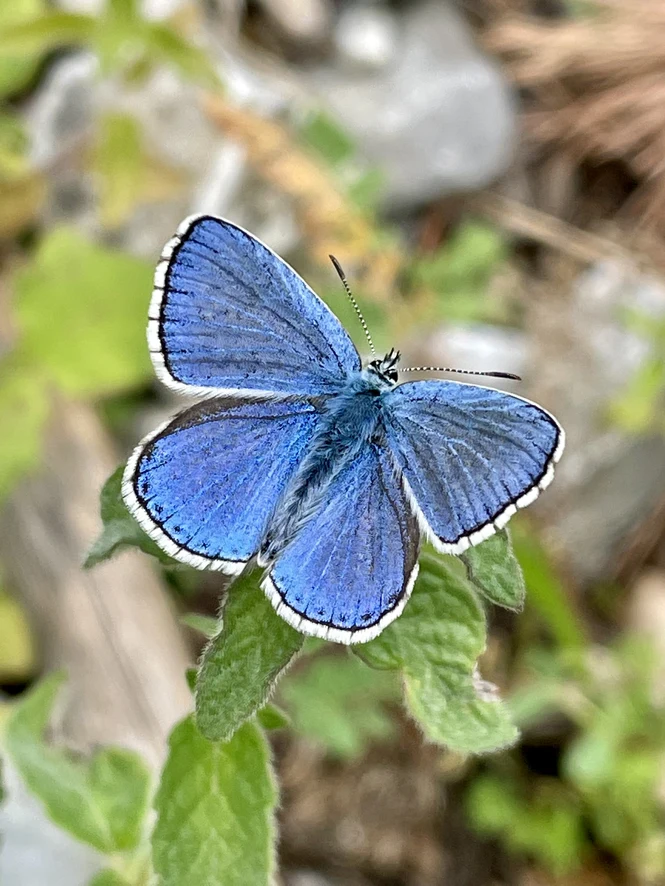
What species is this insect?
Lysandra bellargus
